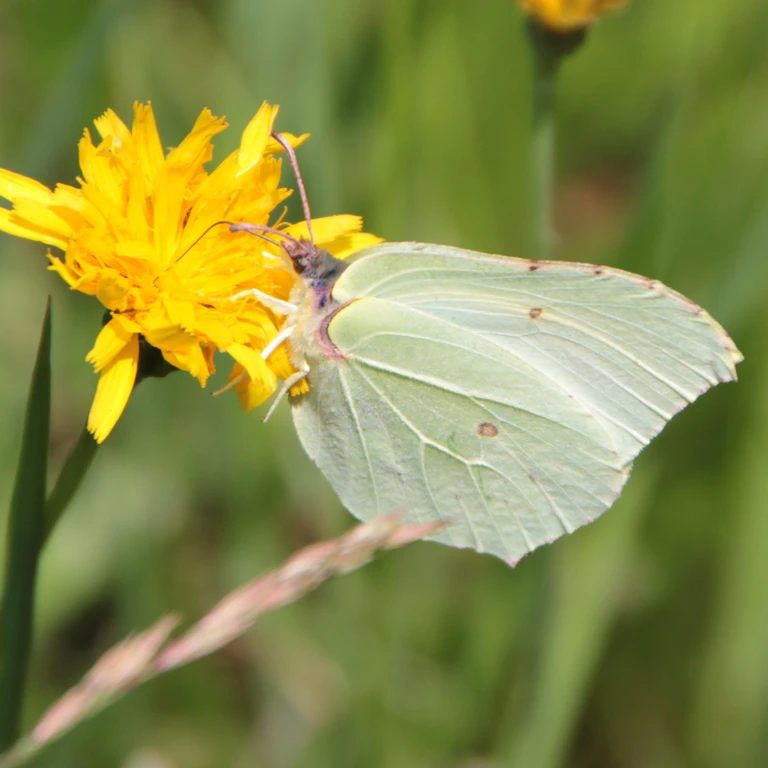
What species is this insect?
Gonepteryx rhamni
